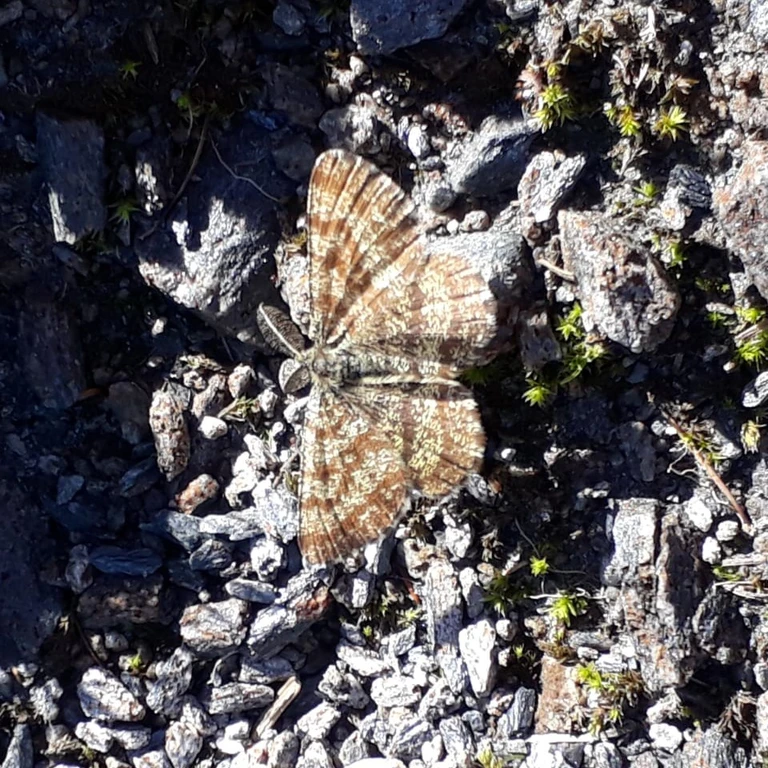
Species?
Ematurga atomaria
